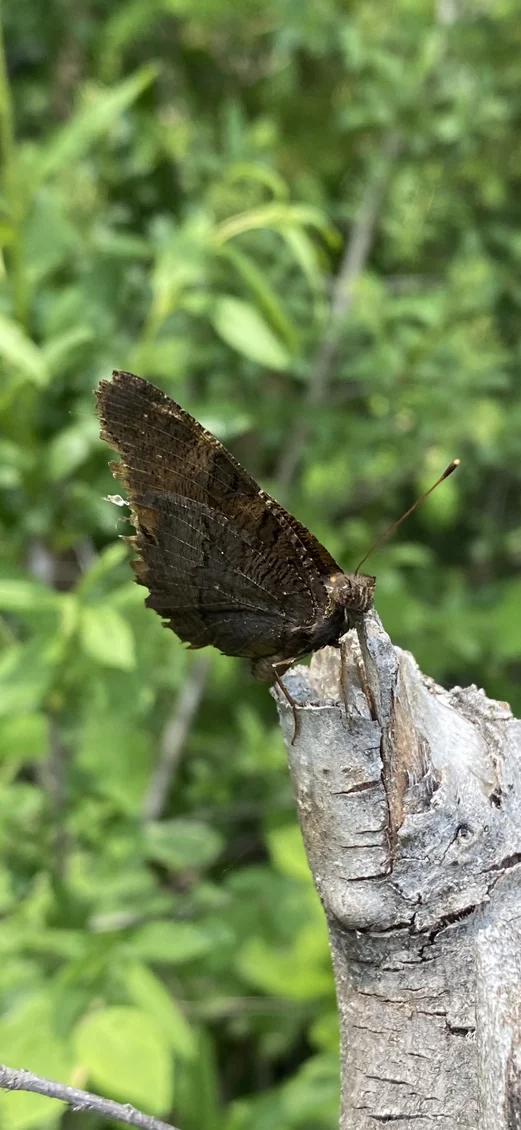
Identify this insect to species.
Aglais io
